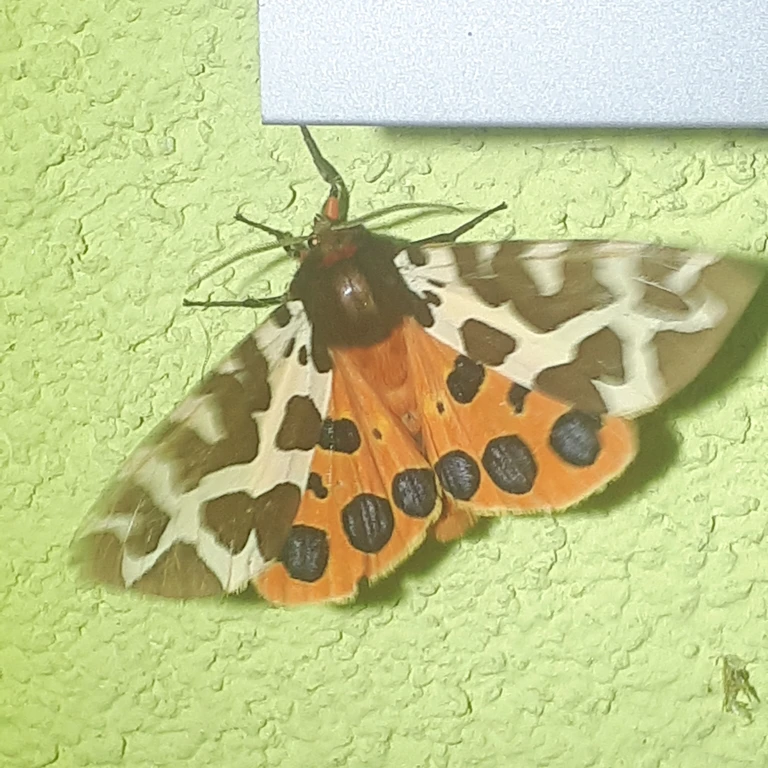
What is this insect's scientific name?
Arctia caja
